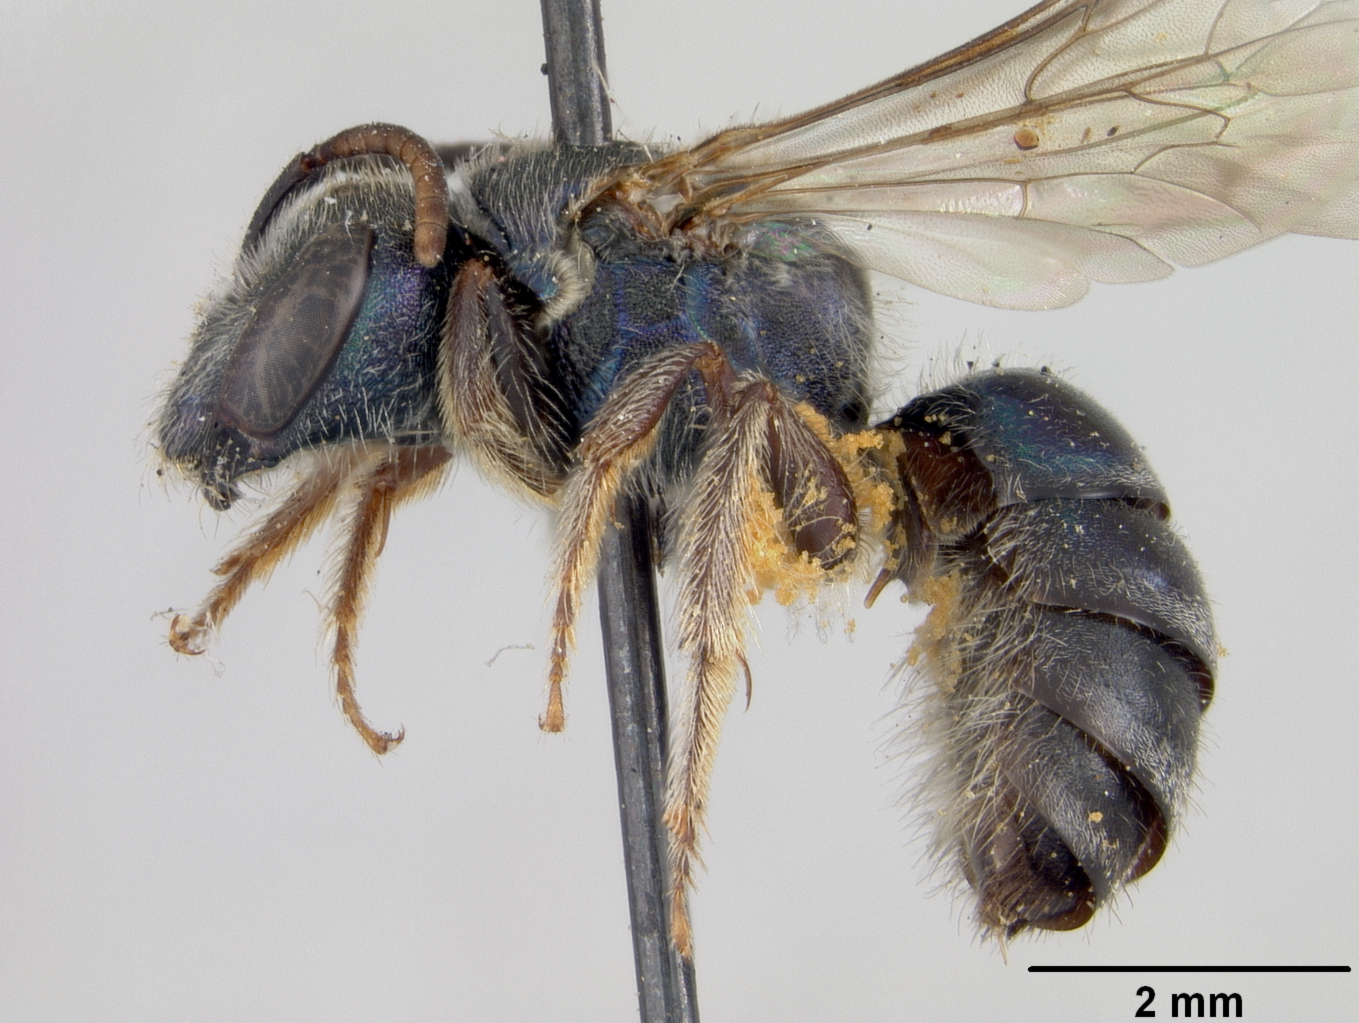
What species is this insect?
Augochlora lyoni
